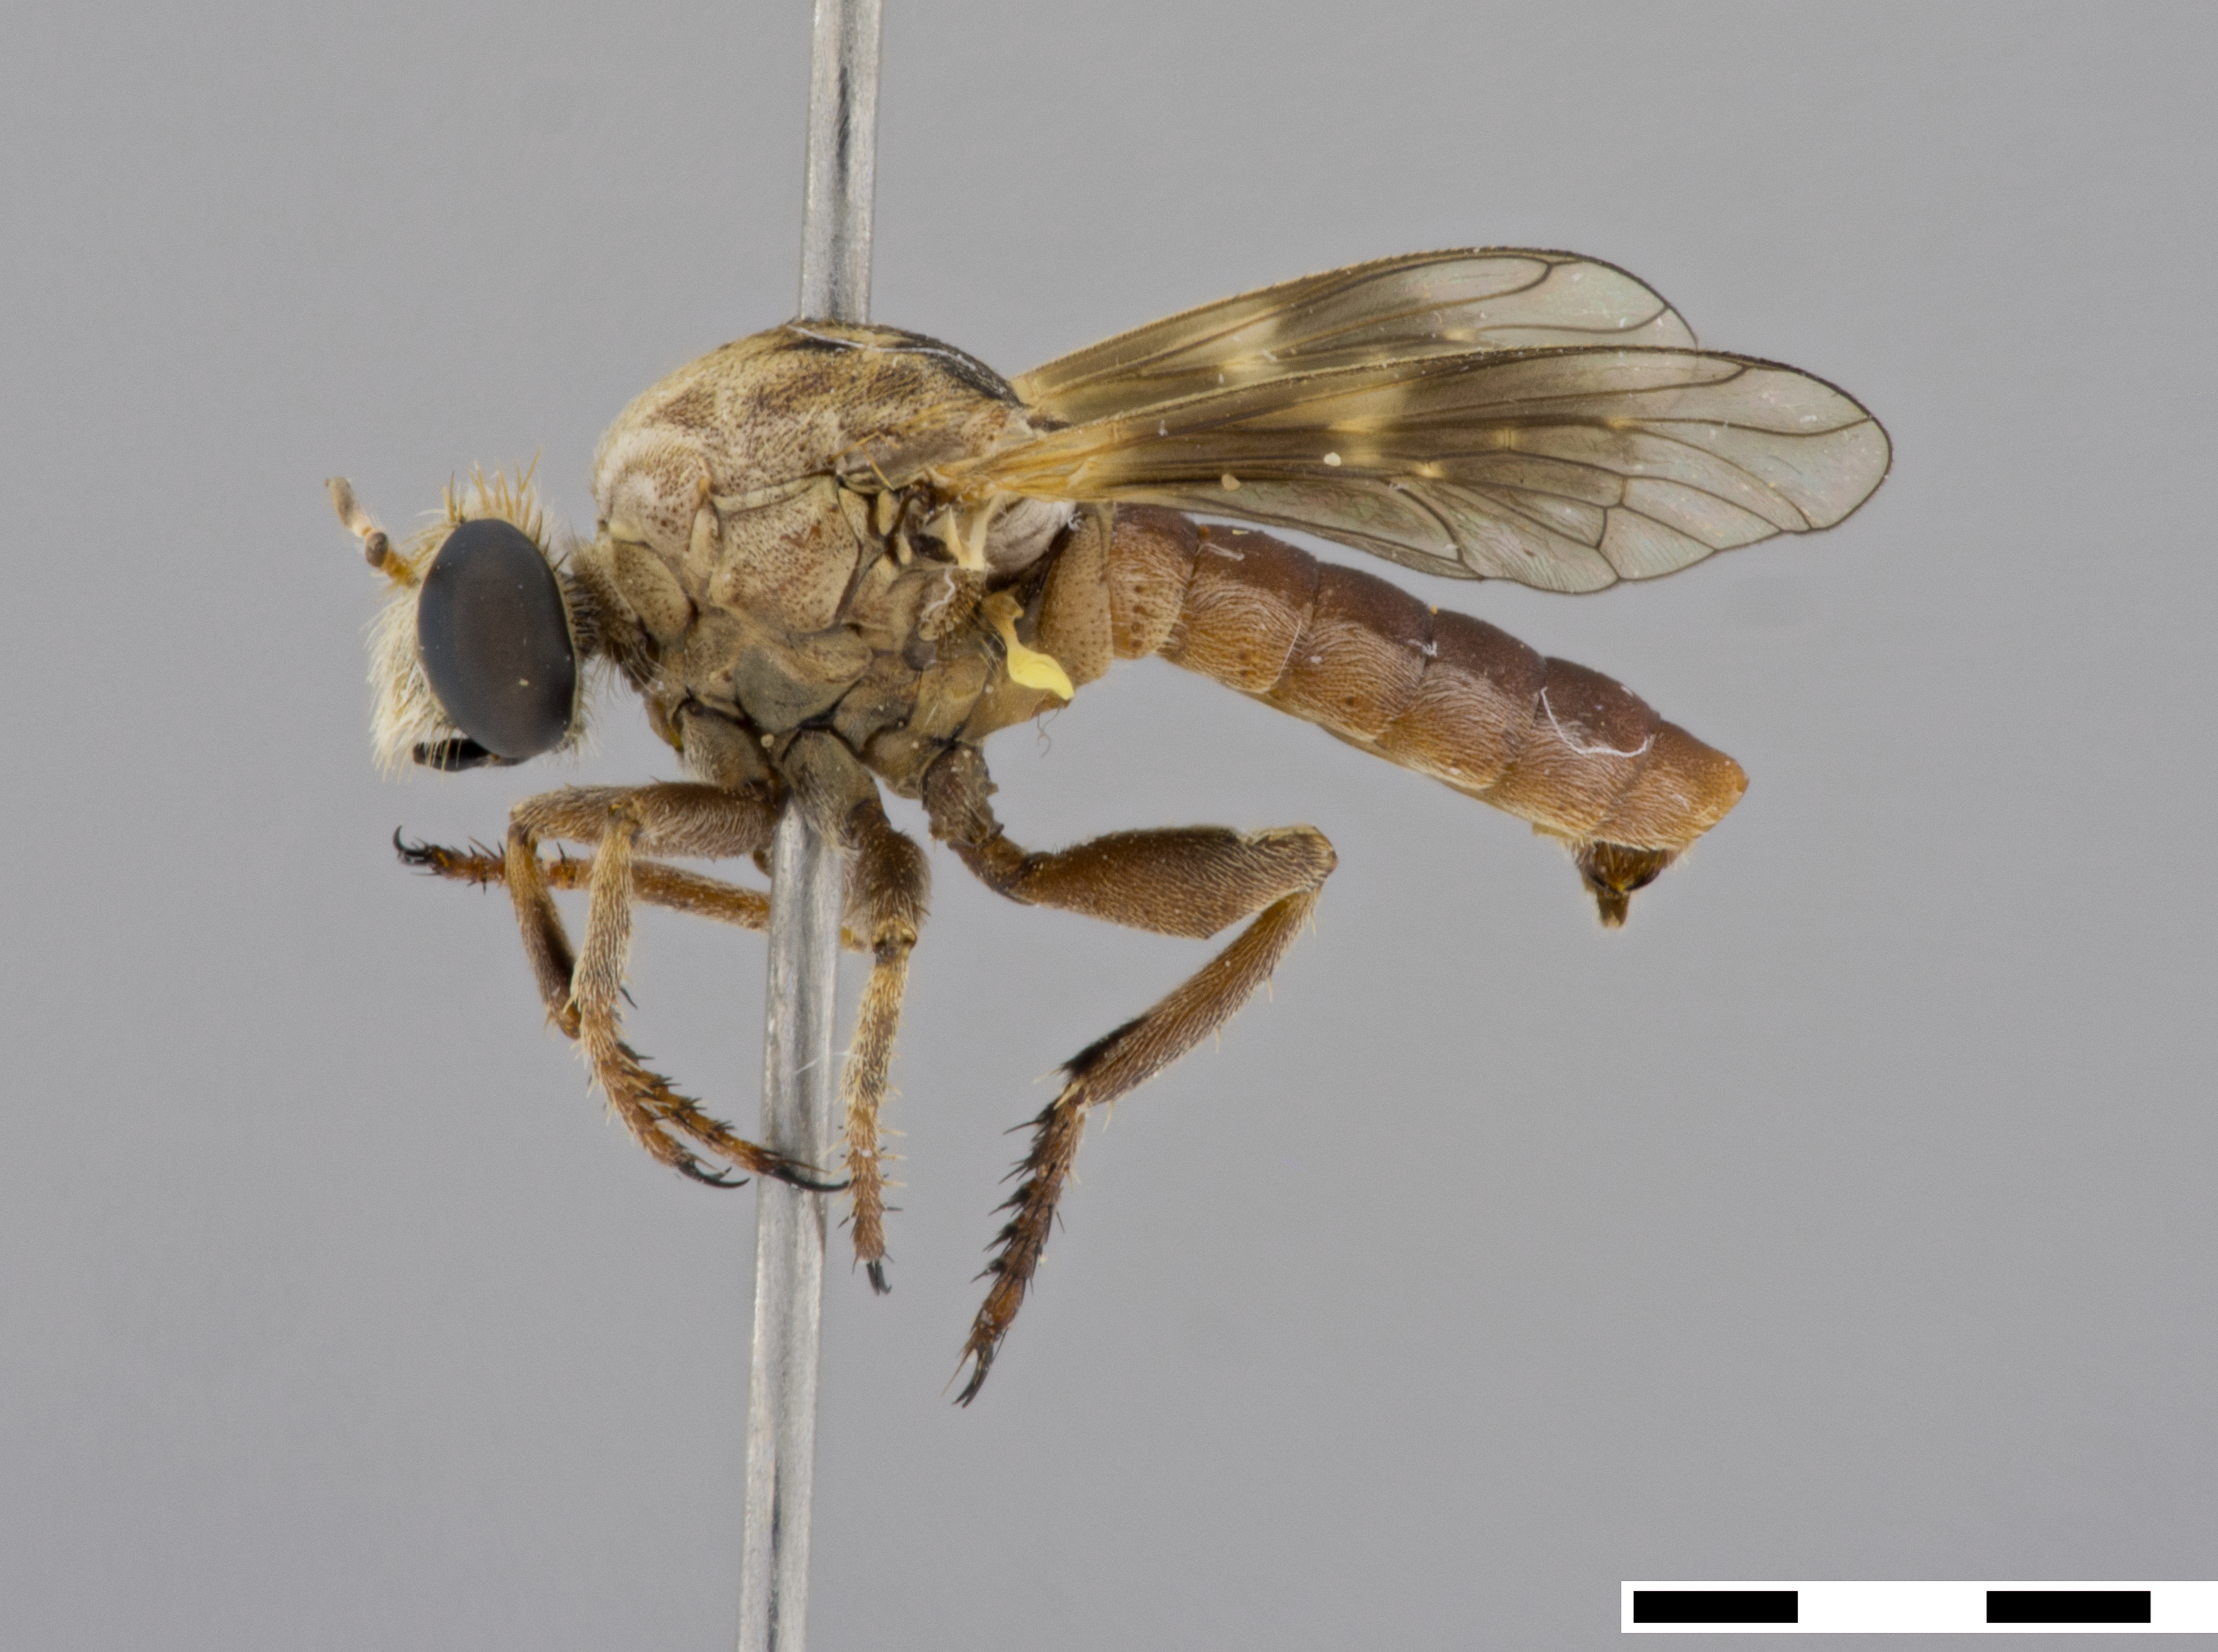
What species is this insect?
Anypodetus fascipennis
